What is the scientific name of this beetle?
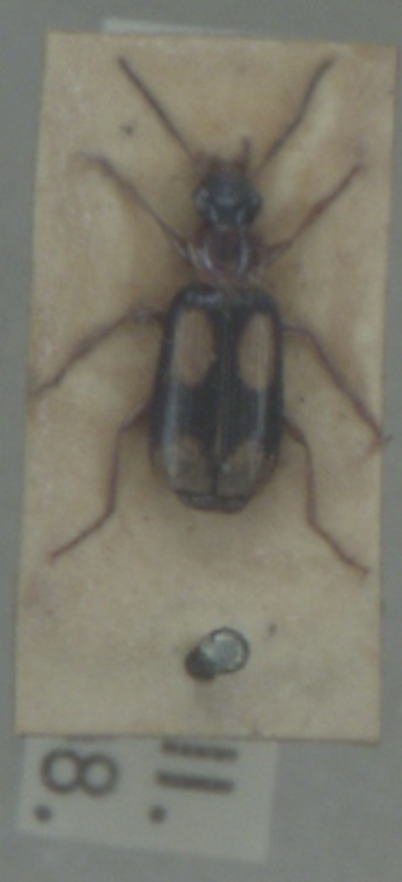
Dromius quadrimaculatus
